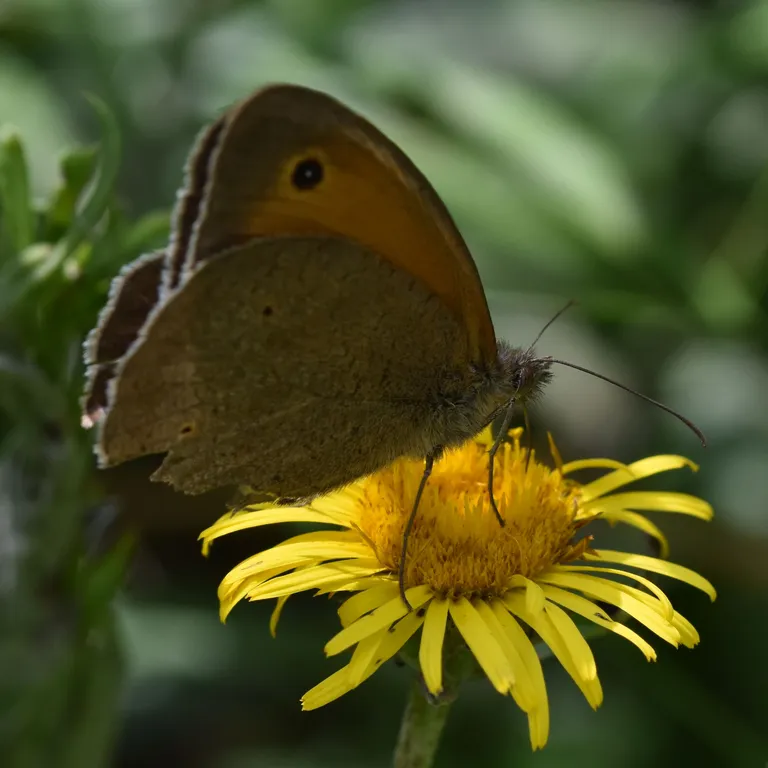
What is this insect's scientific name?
Maniola jurtina
